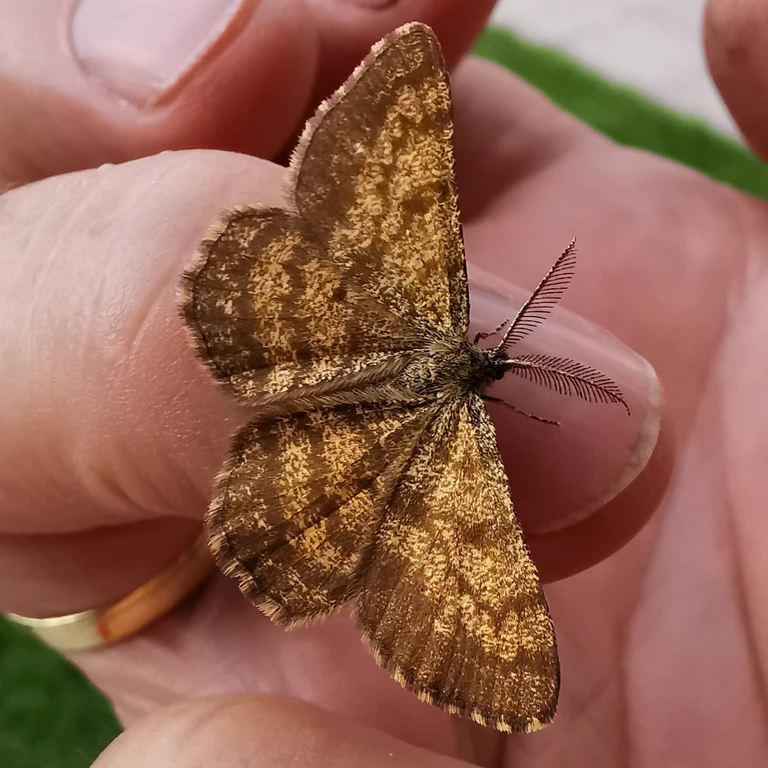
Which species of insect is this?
Ematurga atomaria
